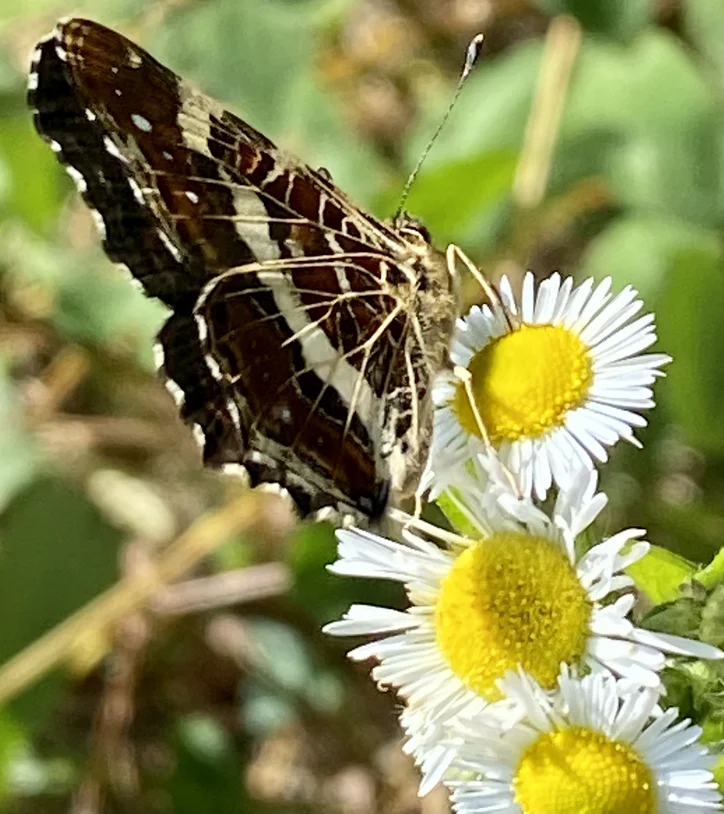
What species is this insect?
Araschnia levana
